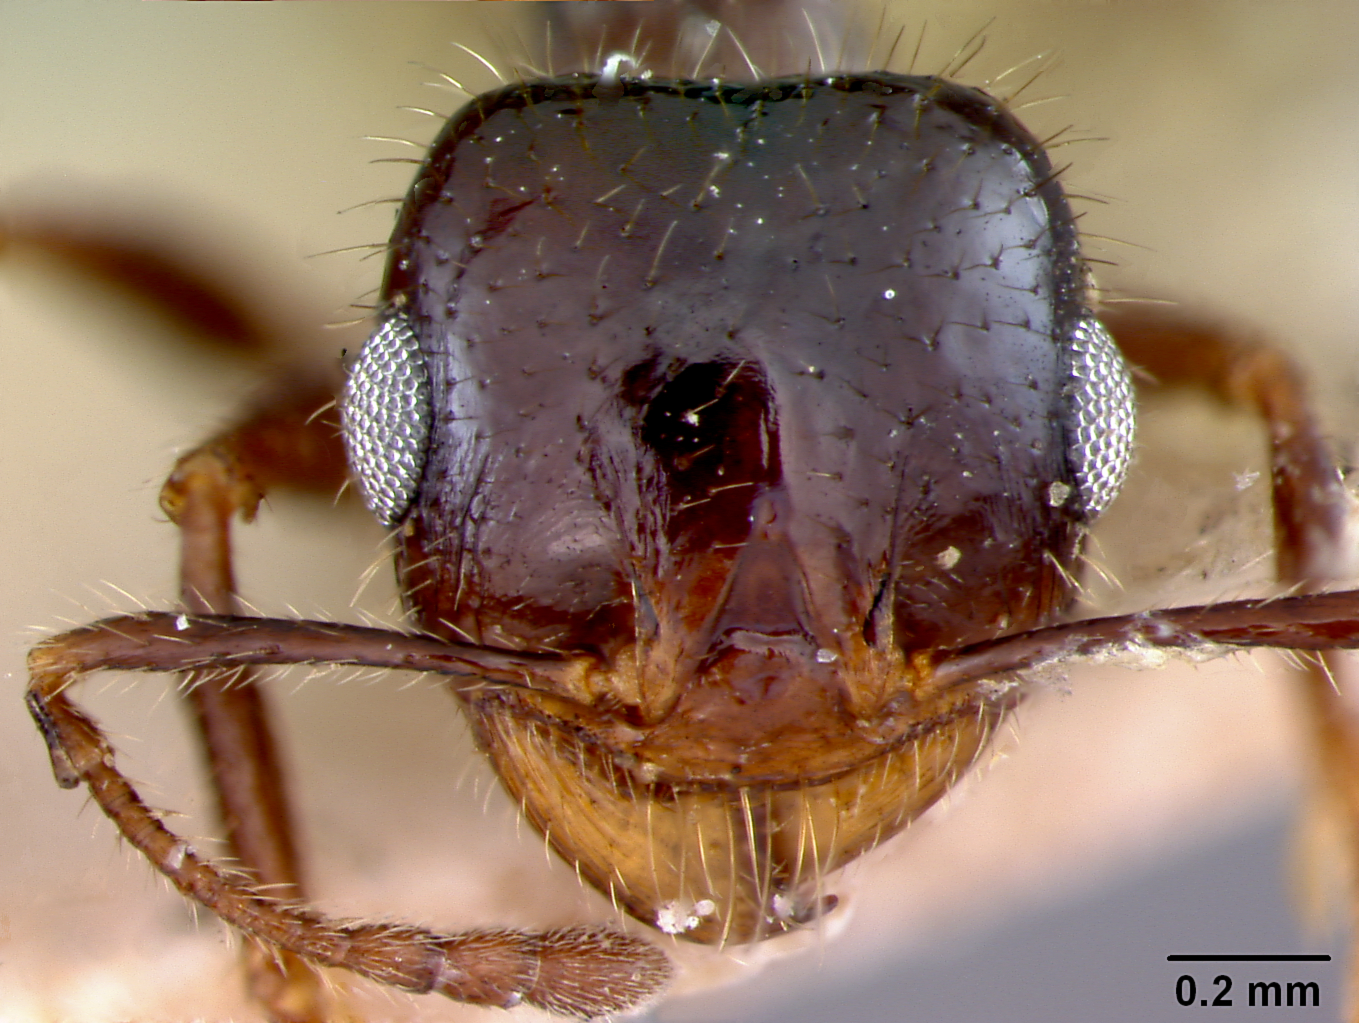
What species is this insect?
Pheidole militicida
